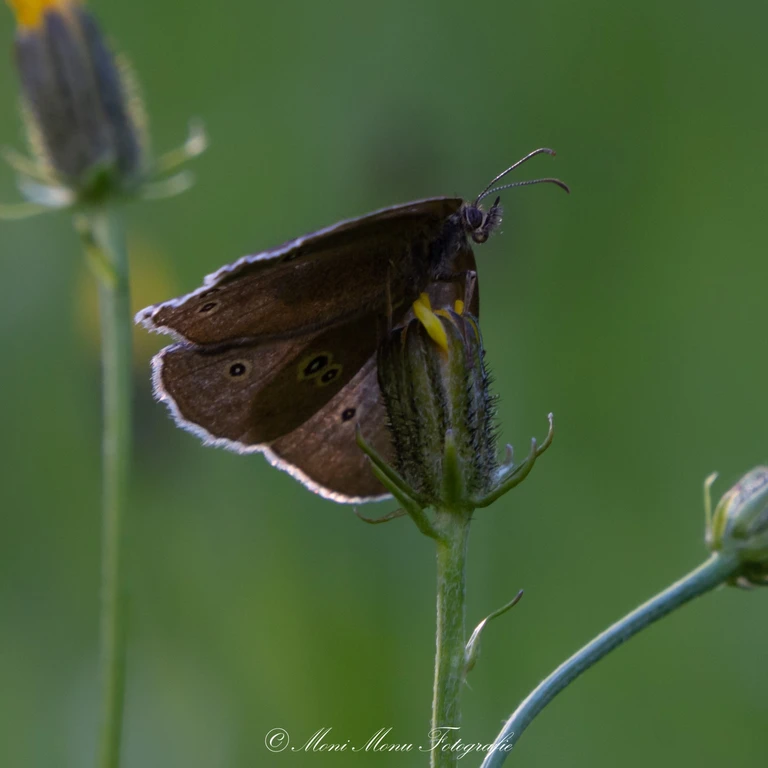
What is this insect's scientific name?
Aphantopus hyperantus
